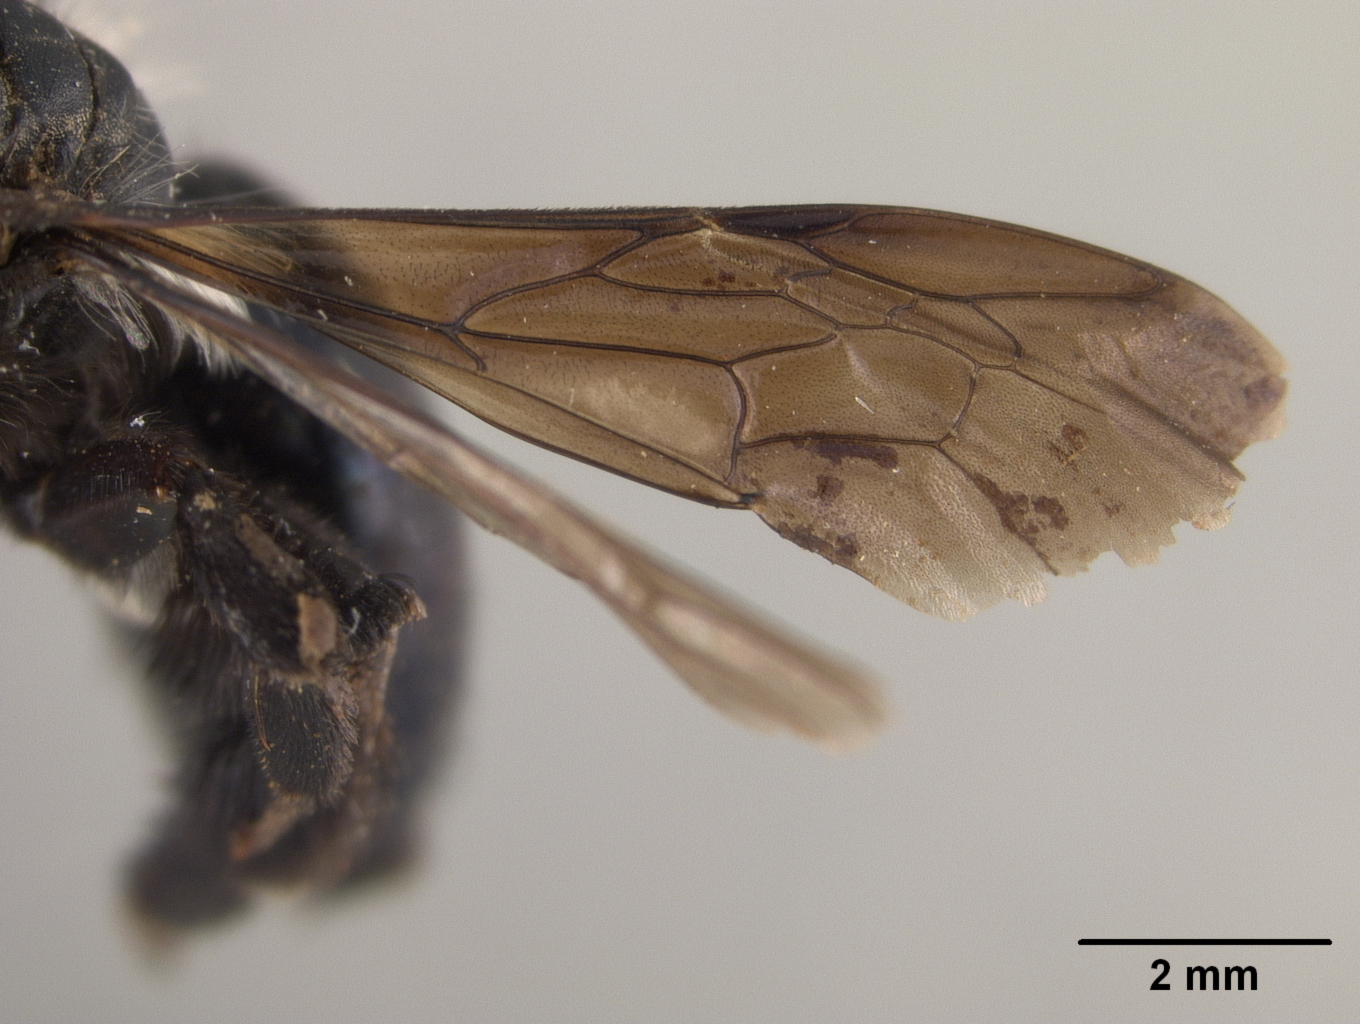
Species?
Andrena basifusca
